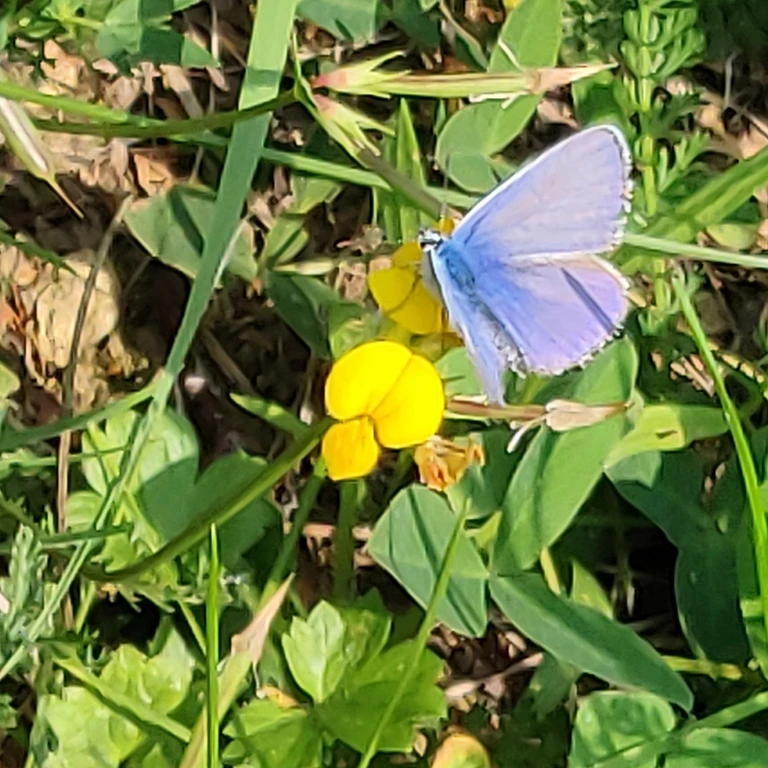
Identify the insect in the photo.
Polyommatus icarus
